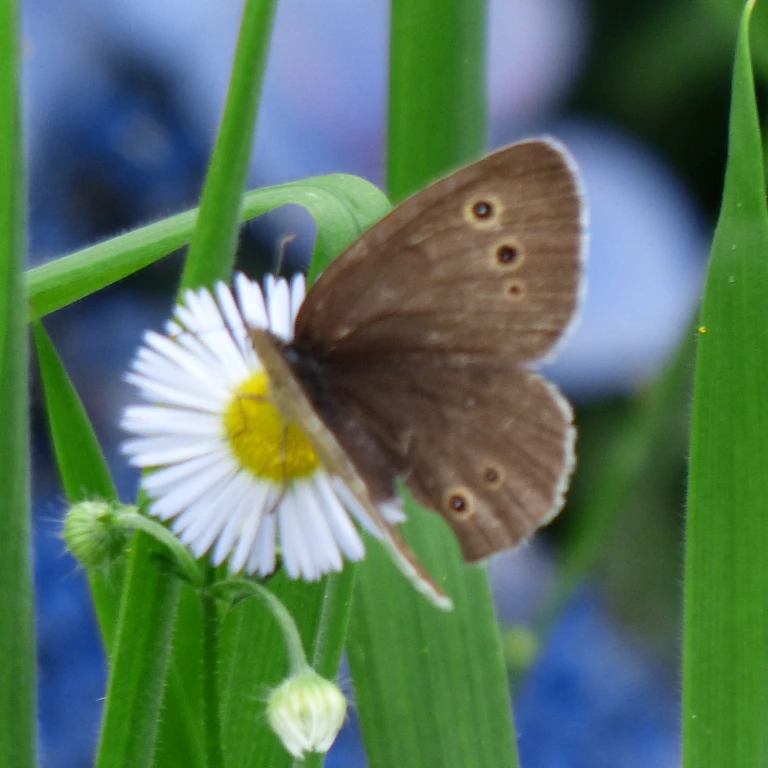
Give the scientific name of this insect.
Aphantopus hyperantus
